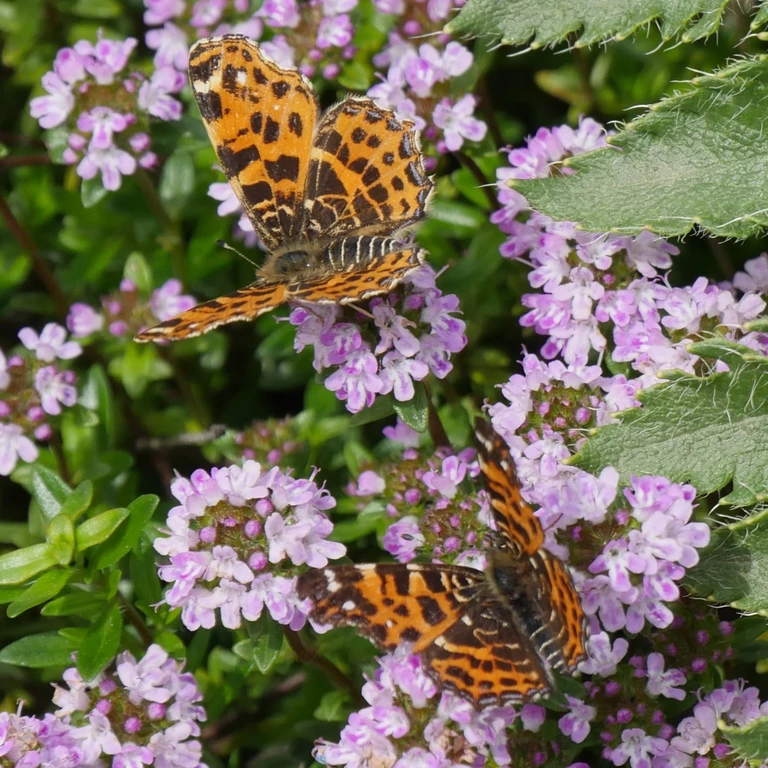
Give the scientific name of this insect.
Araschnia levana
